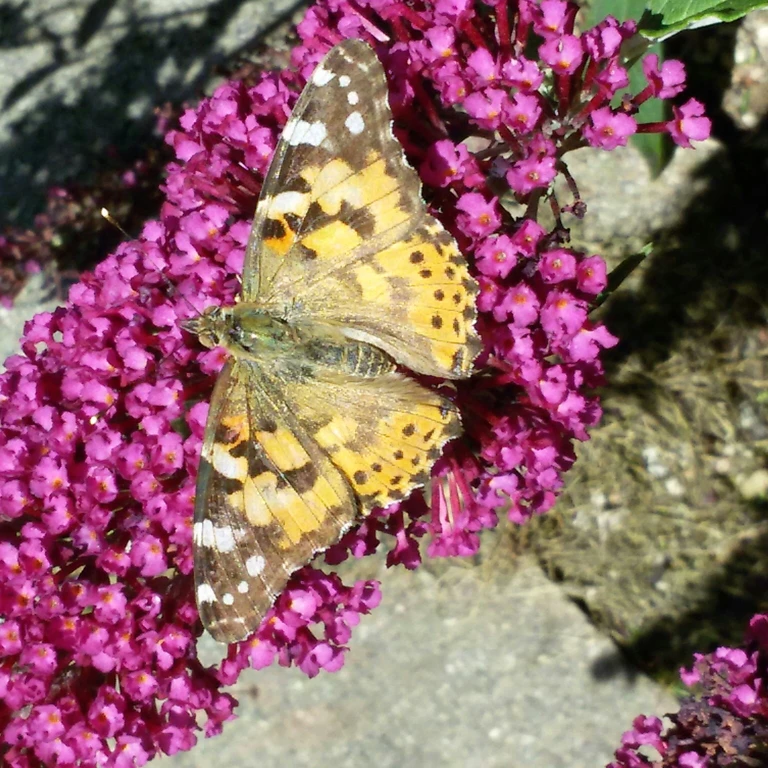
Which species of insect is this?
Vanessa cardui
